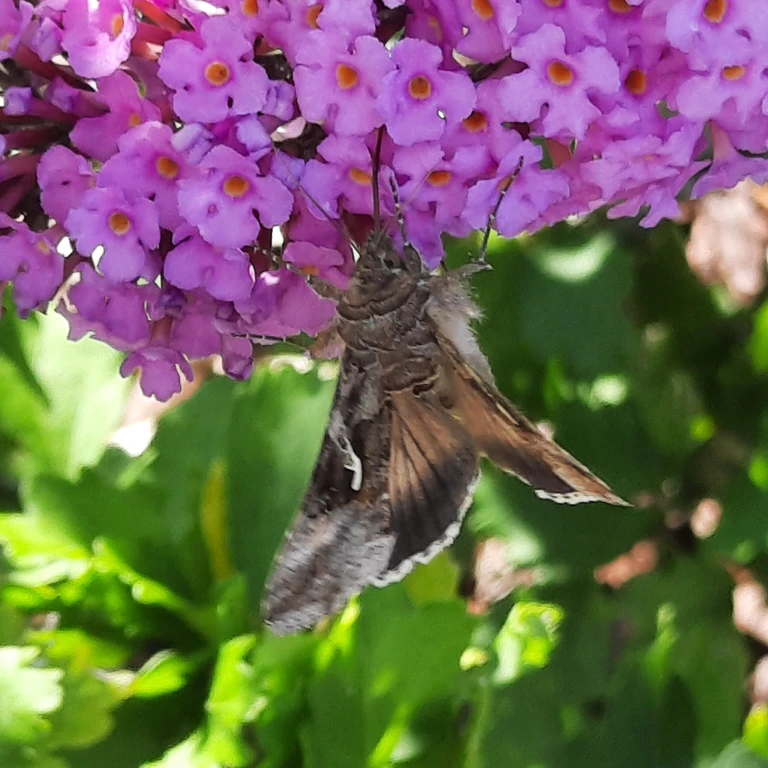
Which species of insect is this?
Autographa gamma
